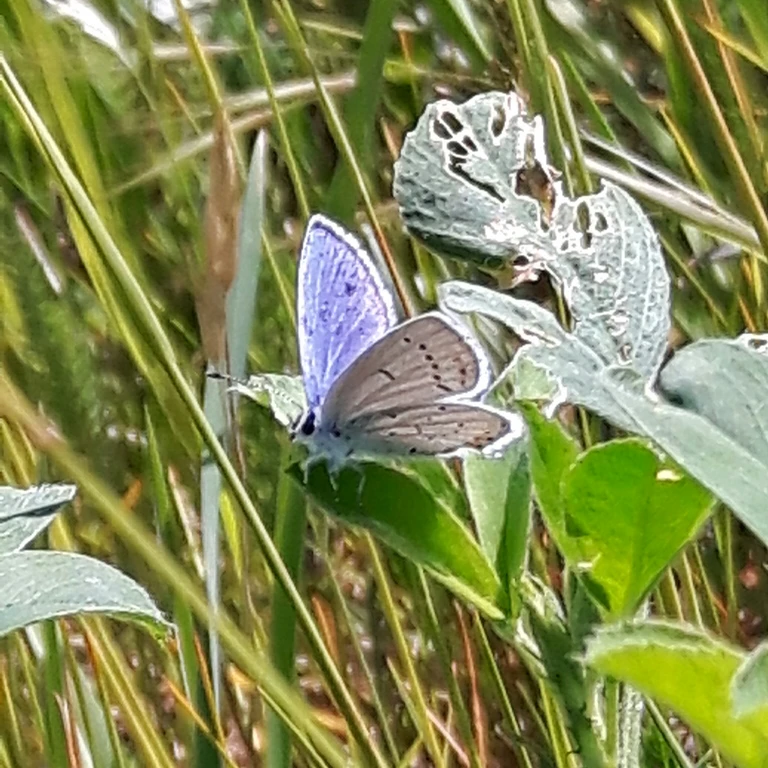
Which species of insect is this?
Cupido argiades (also Elkalyce argiades)
